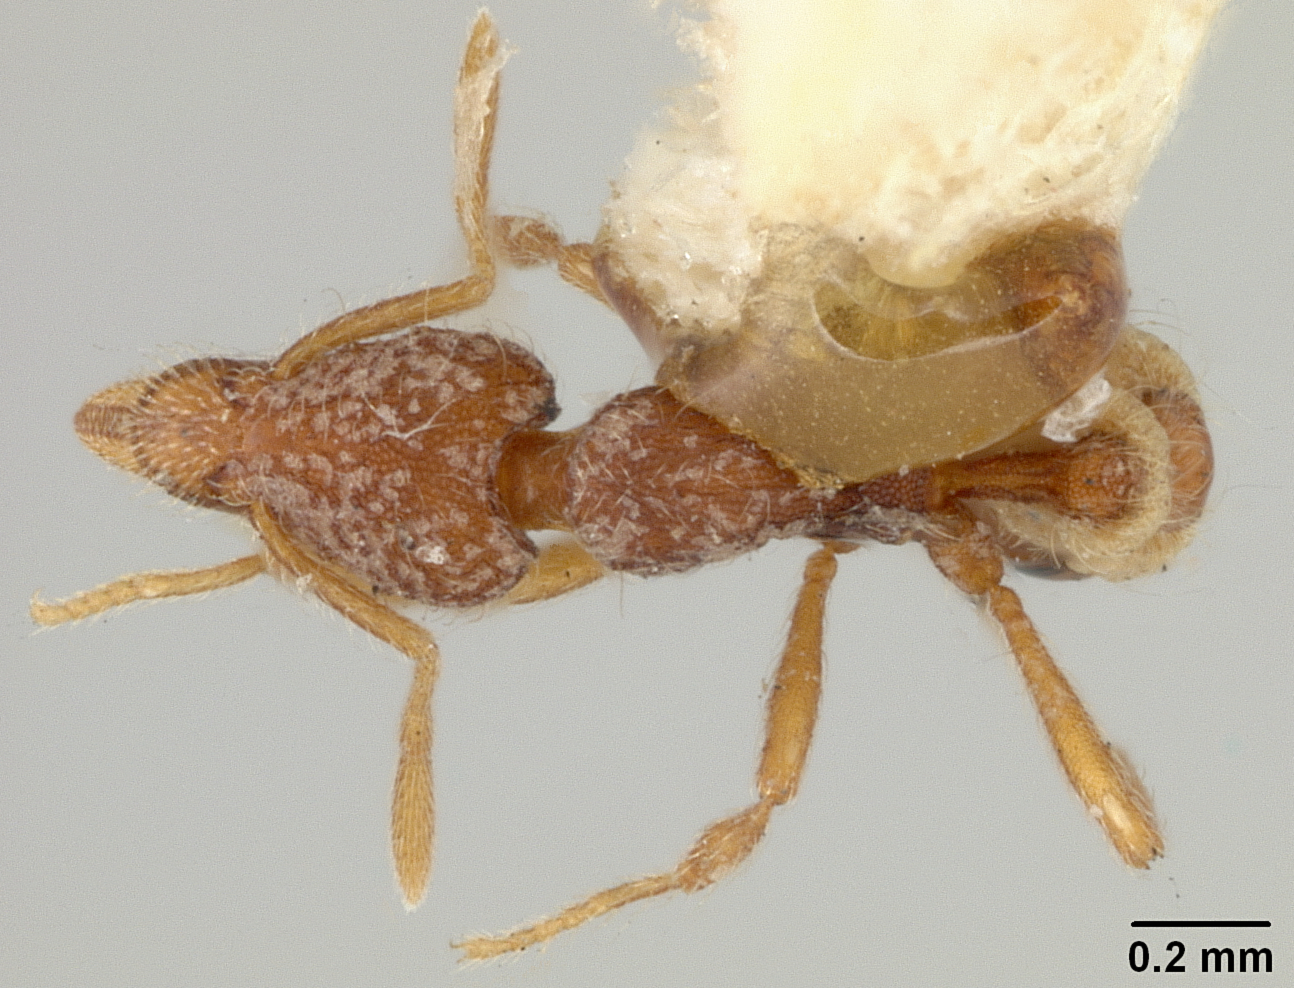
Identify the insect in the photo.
Strumigenys clypeata
